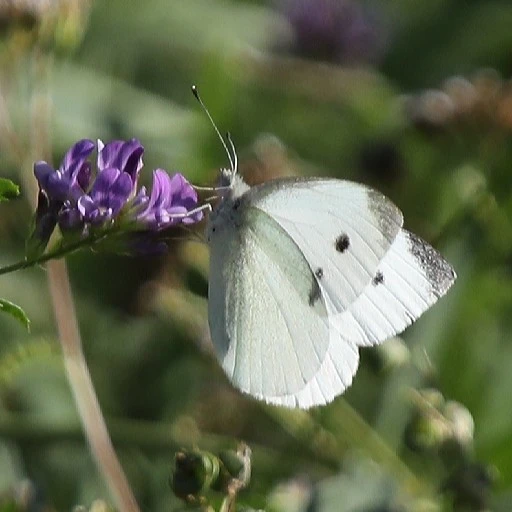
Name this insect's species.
Pieris rapae
